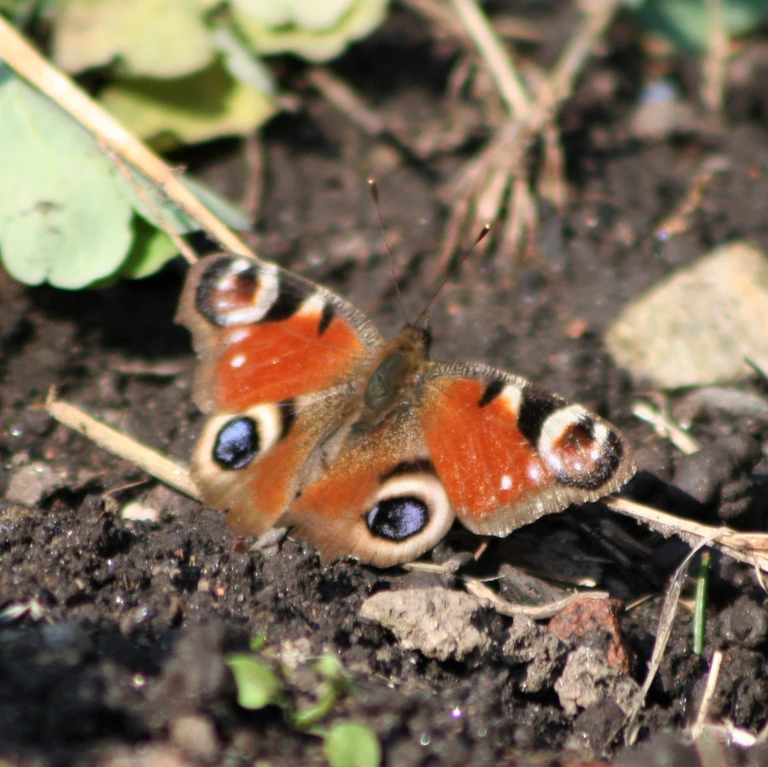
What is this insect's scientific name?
Aglais io
